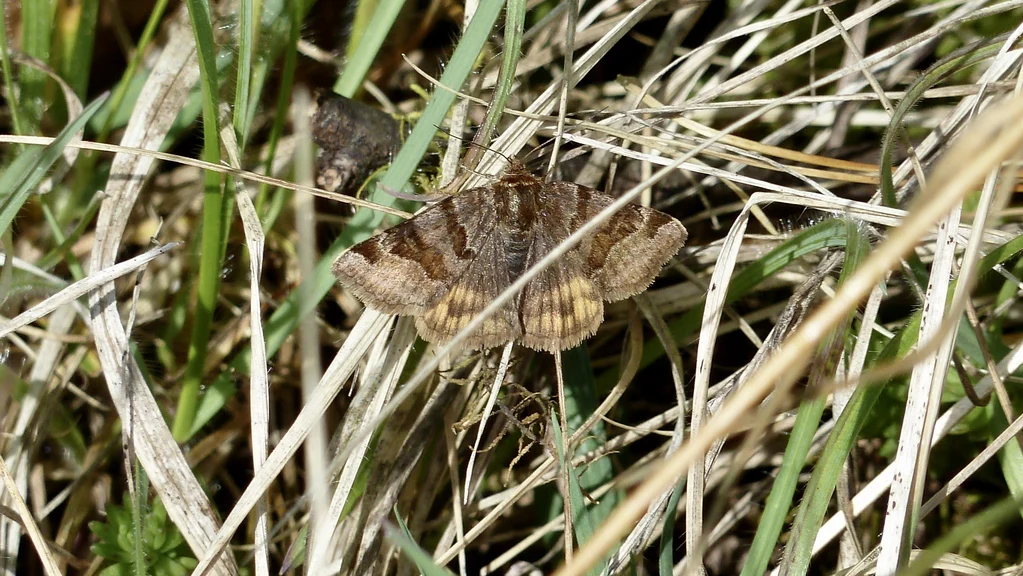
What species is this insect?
Euclidia glyphica
